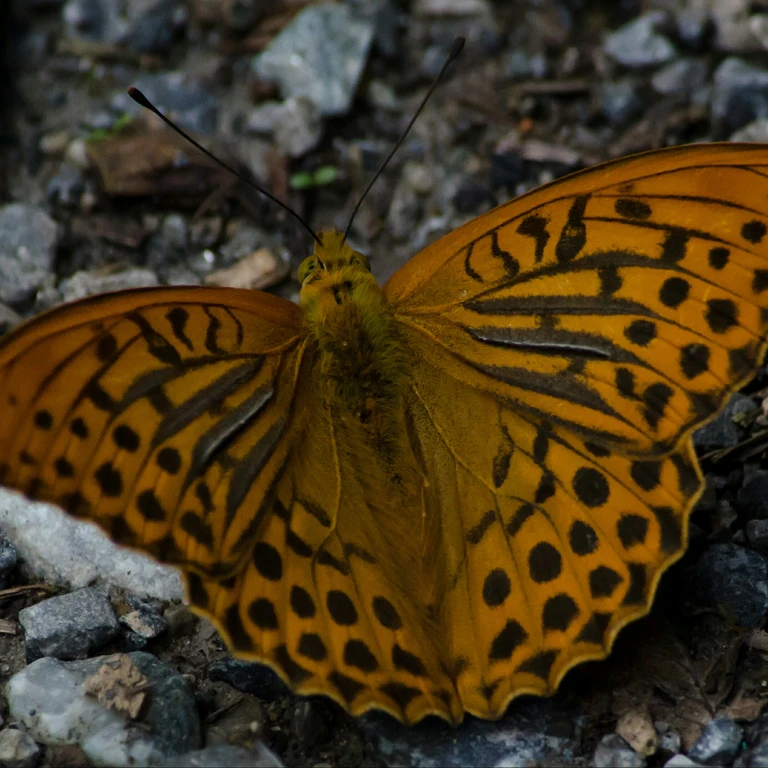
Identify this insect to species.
Argynnis paphia
